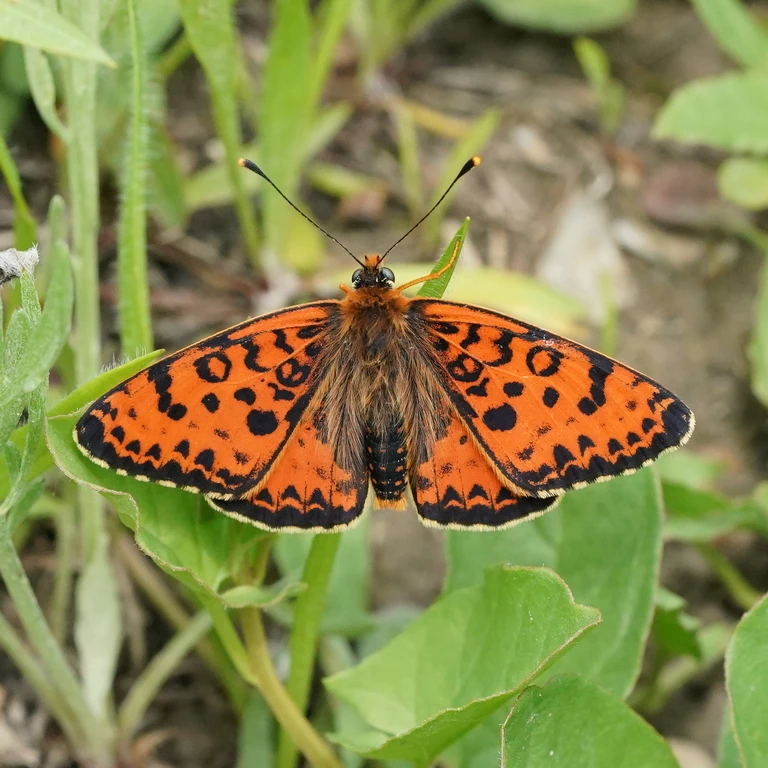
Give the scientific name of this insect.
Melitaea didyma
